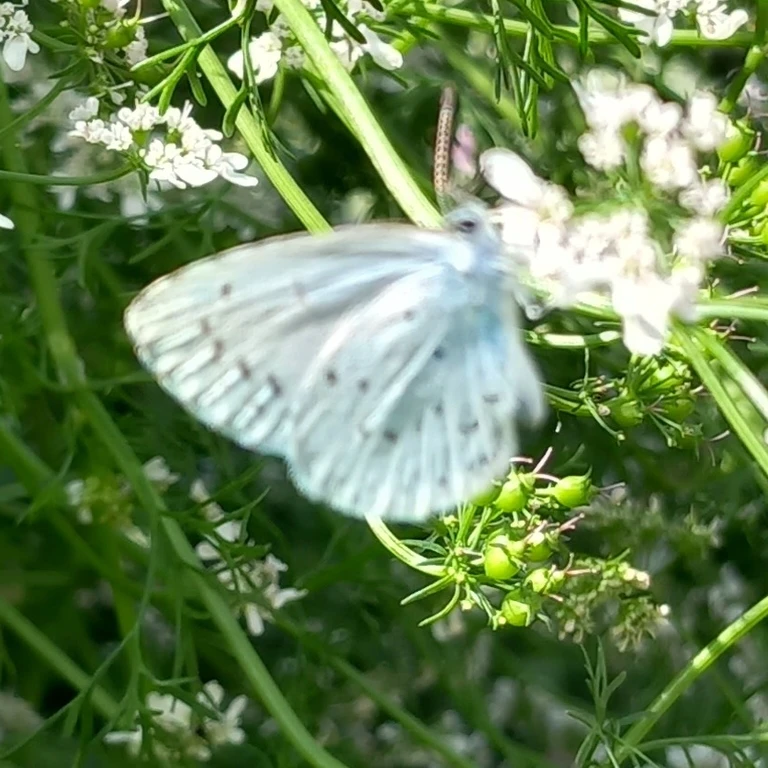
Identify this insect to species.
Celastrina argiolus
